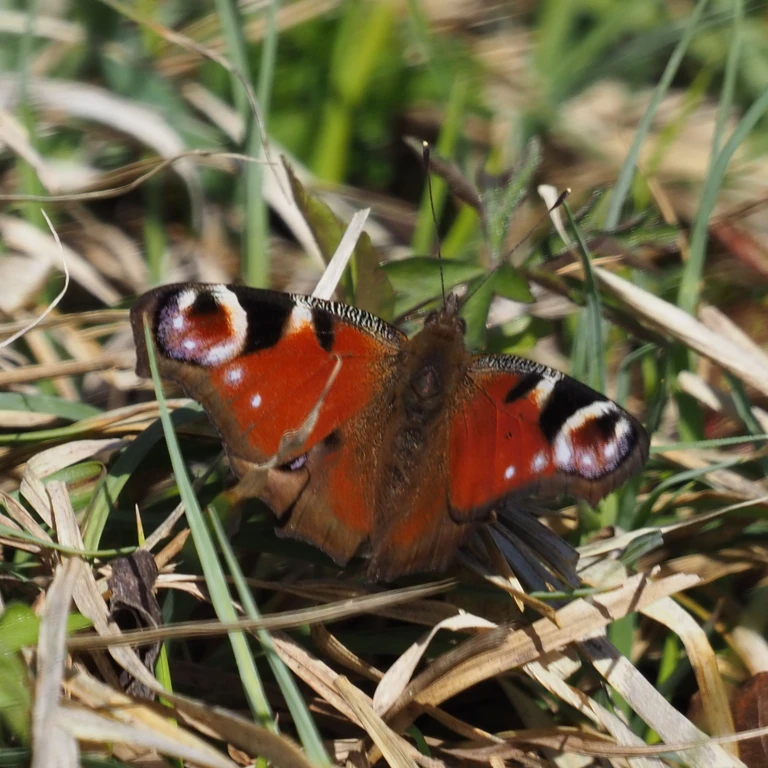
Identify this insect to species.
Aglais io
